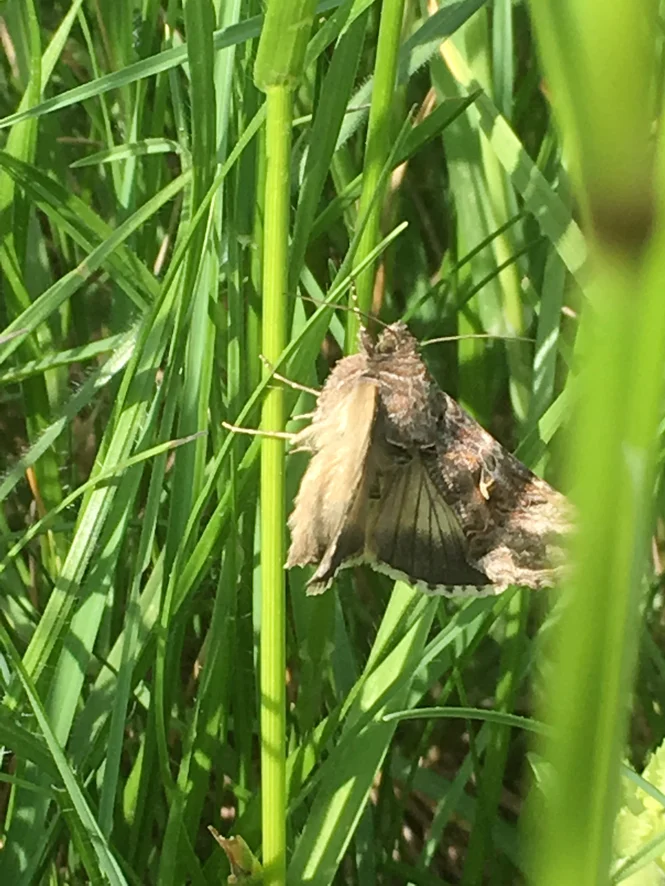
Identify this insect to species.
Autographa gamma
